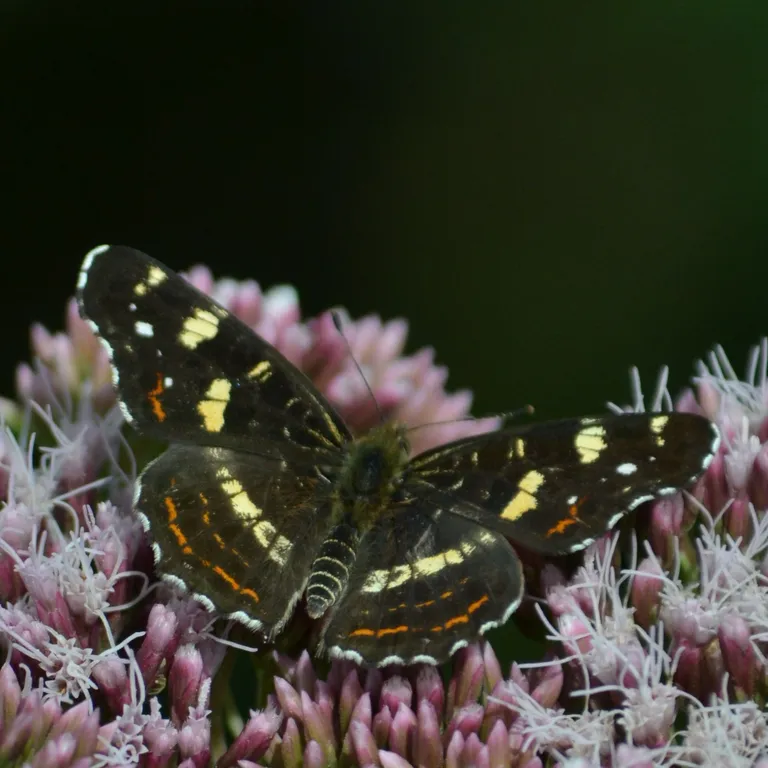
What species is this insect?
Araschnia levana
